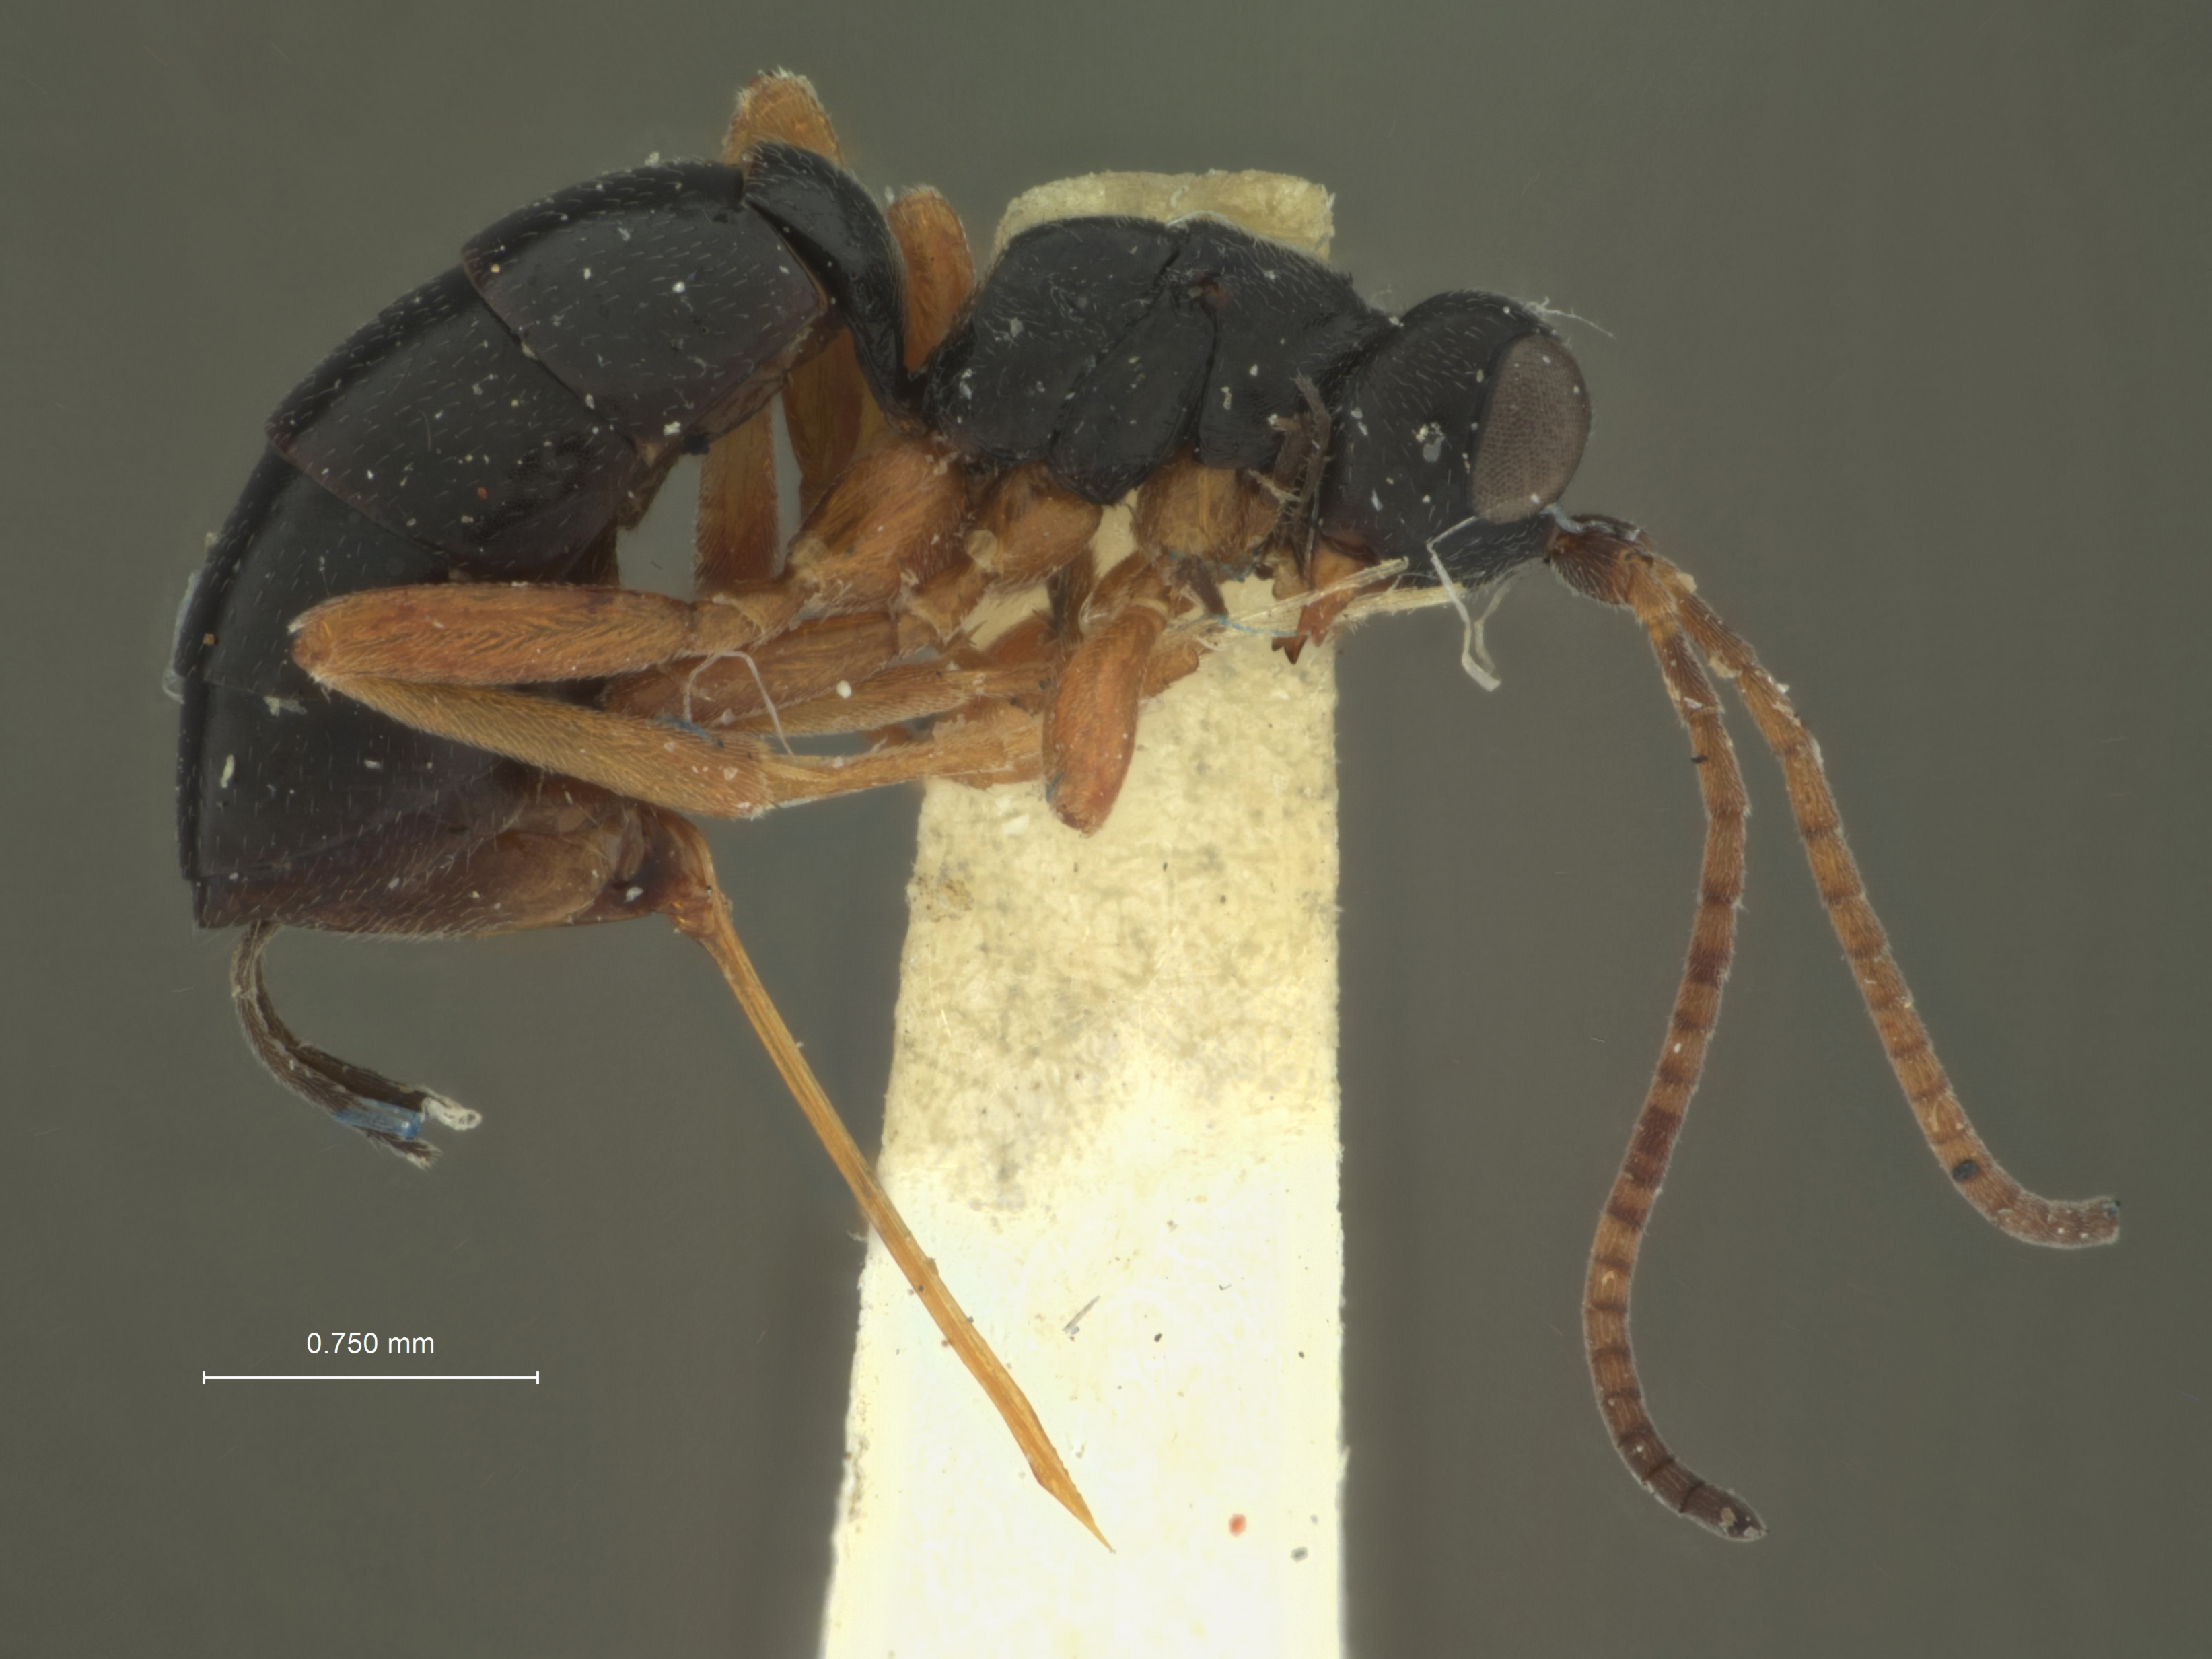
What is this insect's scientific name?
Pezomachus obesus
